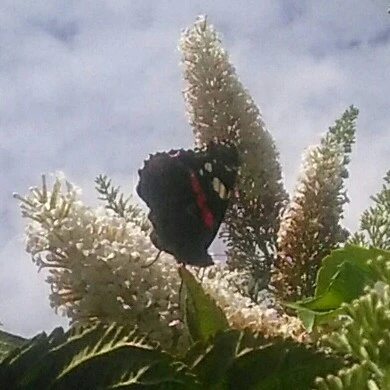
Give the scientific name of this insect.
Vanessa atalanta
